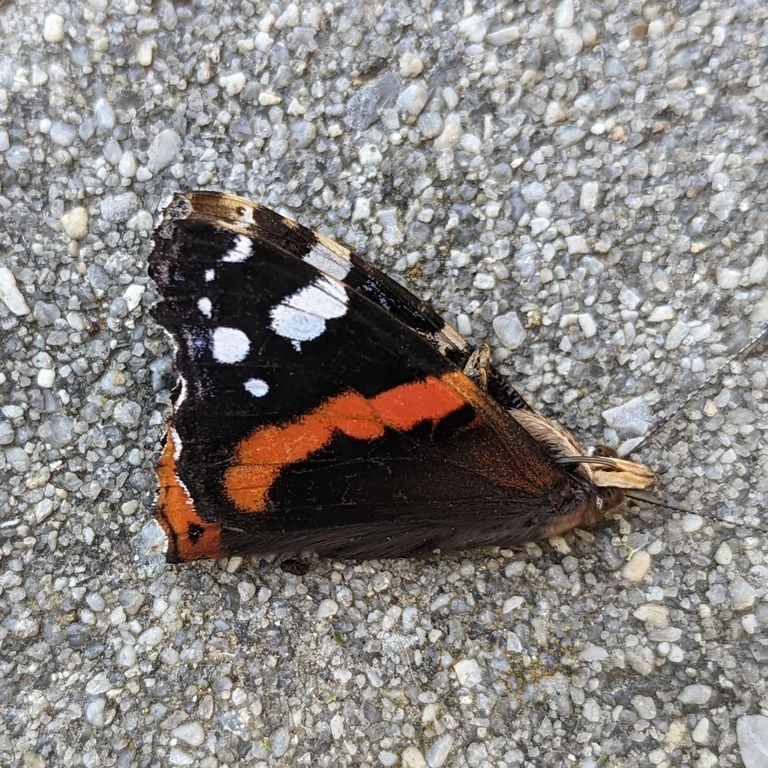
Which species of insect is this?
Vanessa atalanta
